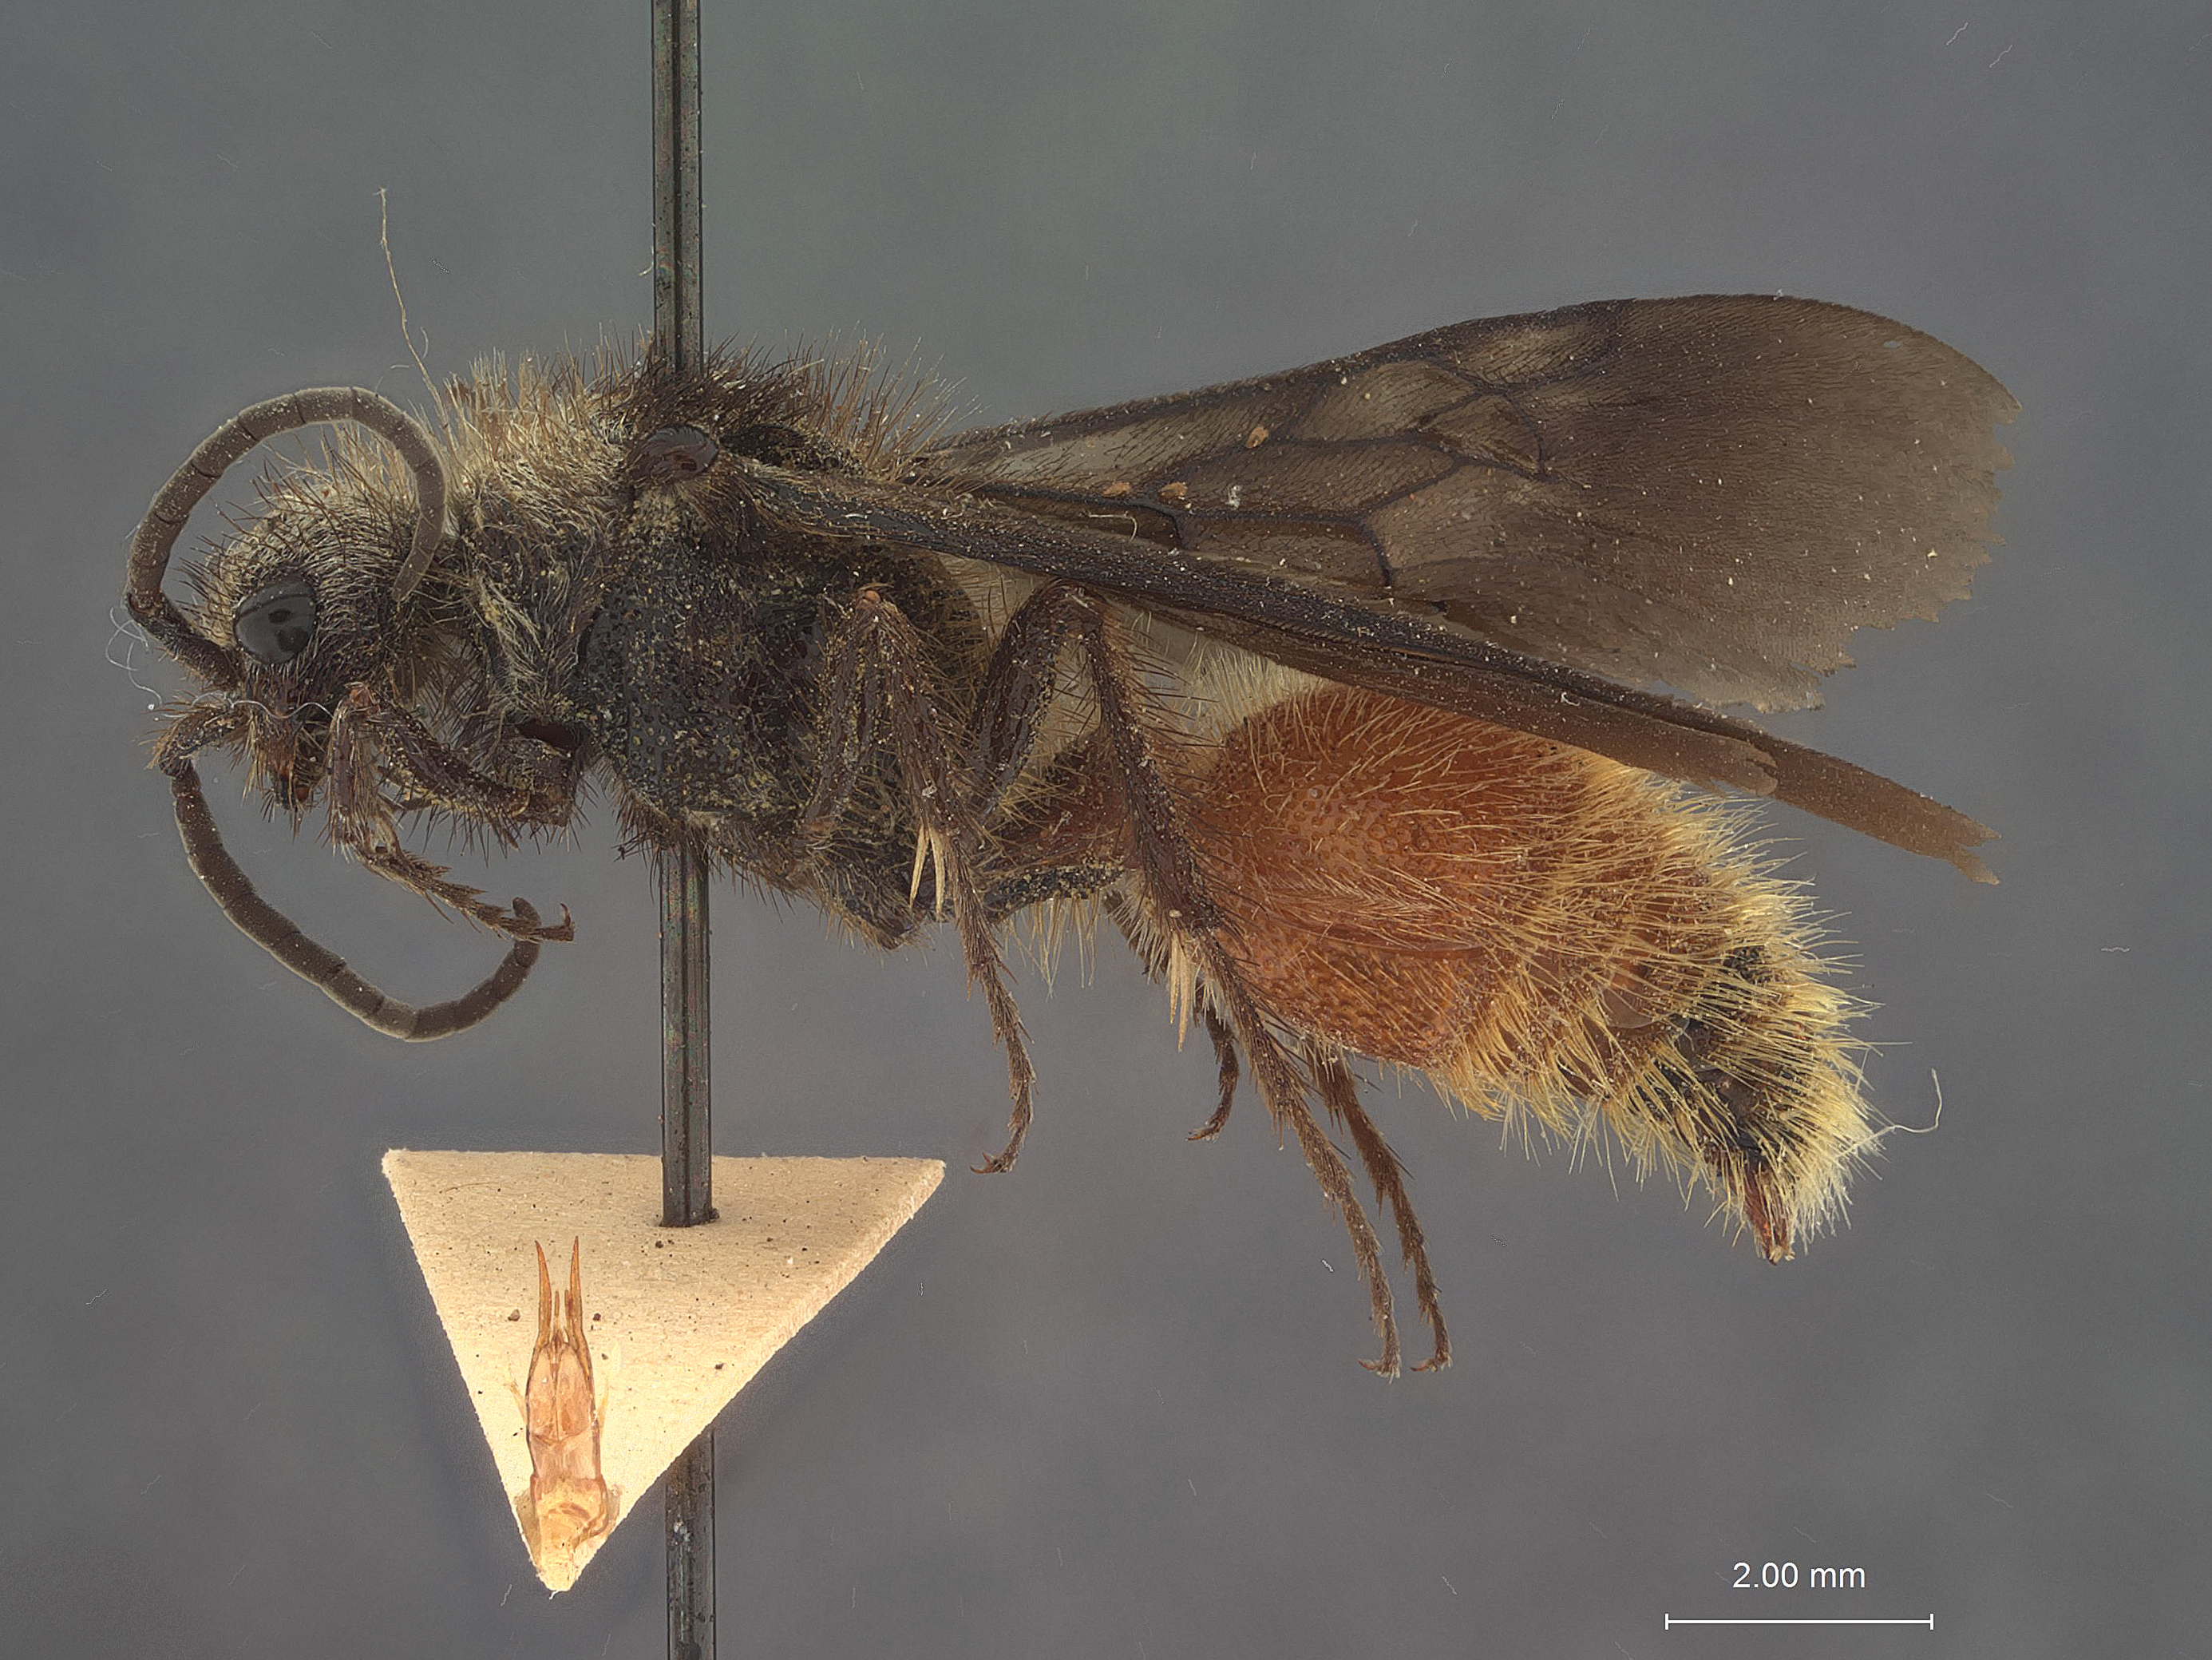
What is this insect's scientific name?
Dasymutilla sophrona
